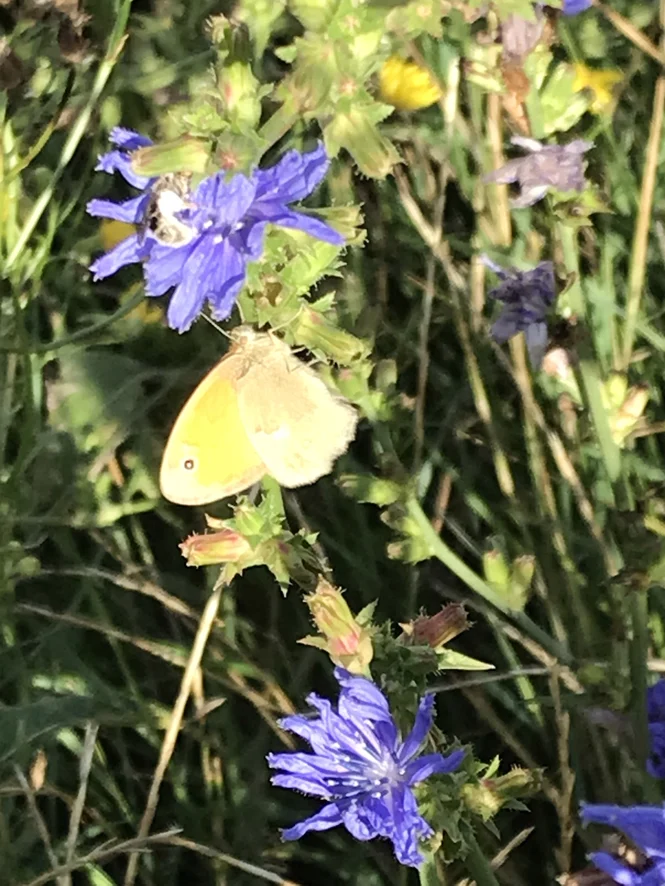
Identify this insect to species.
Coenonympha pamphilus
